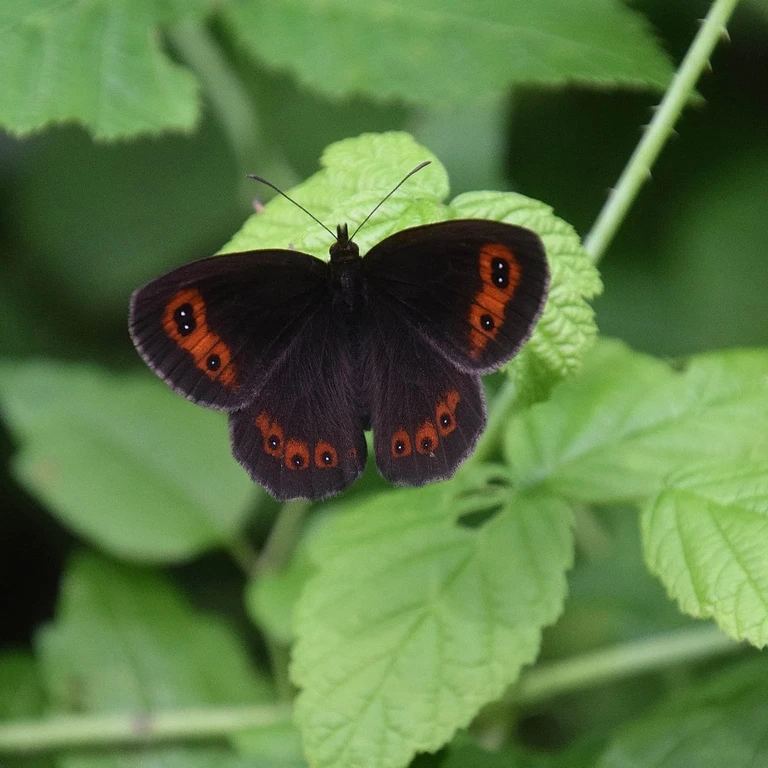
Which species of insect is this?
Erebia aethiops
